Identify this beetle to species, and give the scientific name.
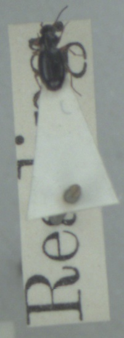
Bembidion gilvipes
